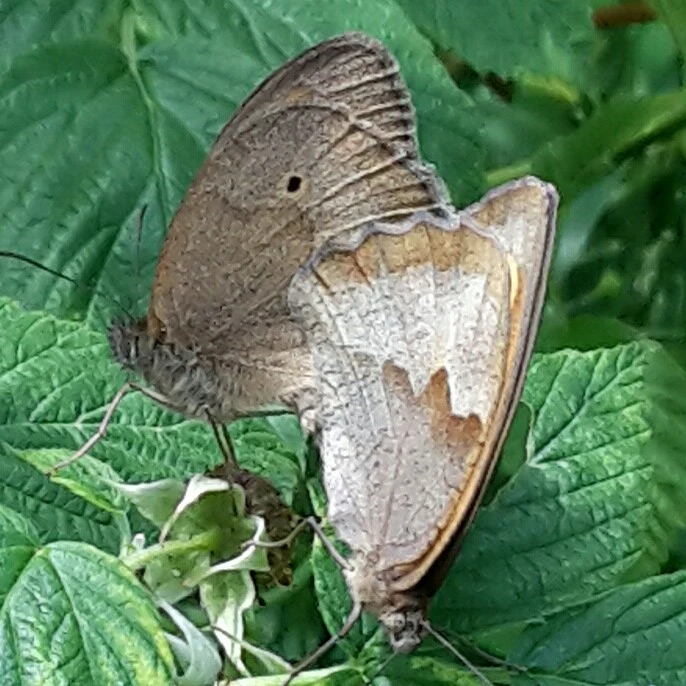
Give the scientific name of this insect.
Maniola jurtina
